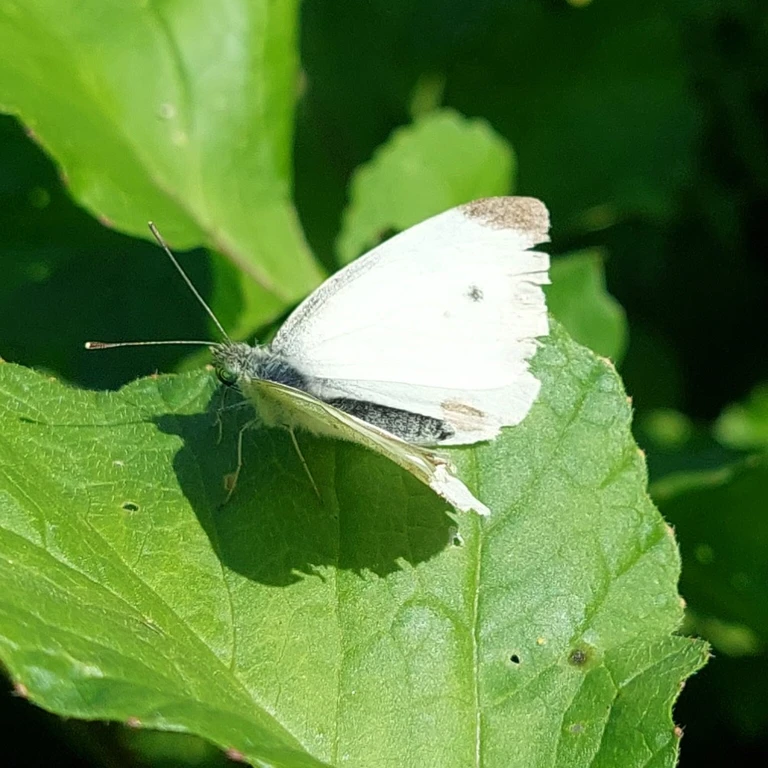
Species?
Pieris rapae
